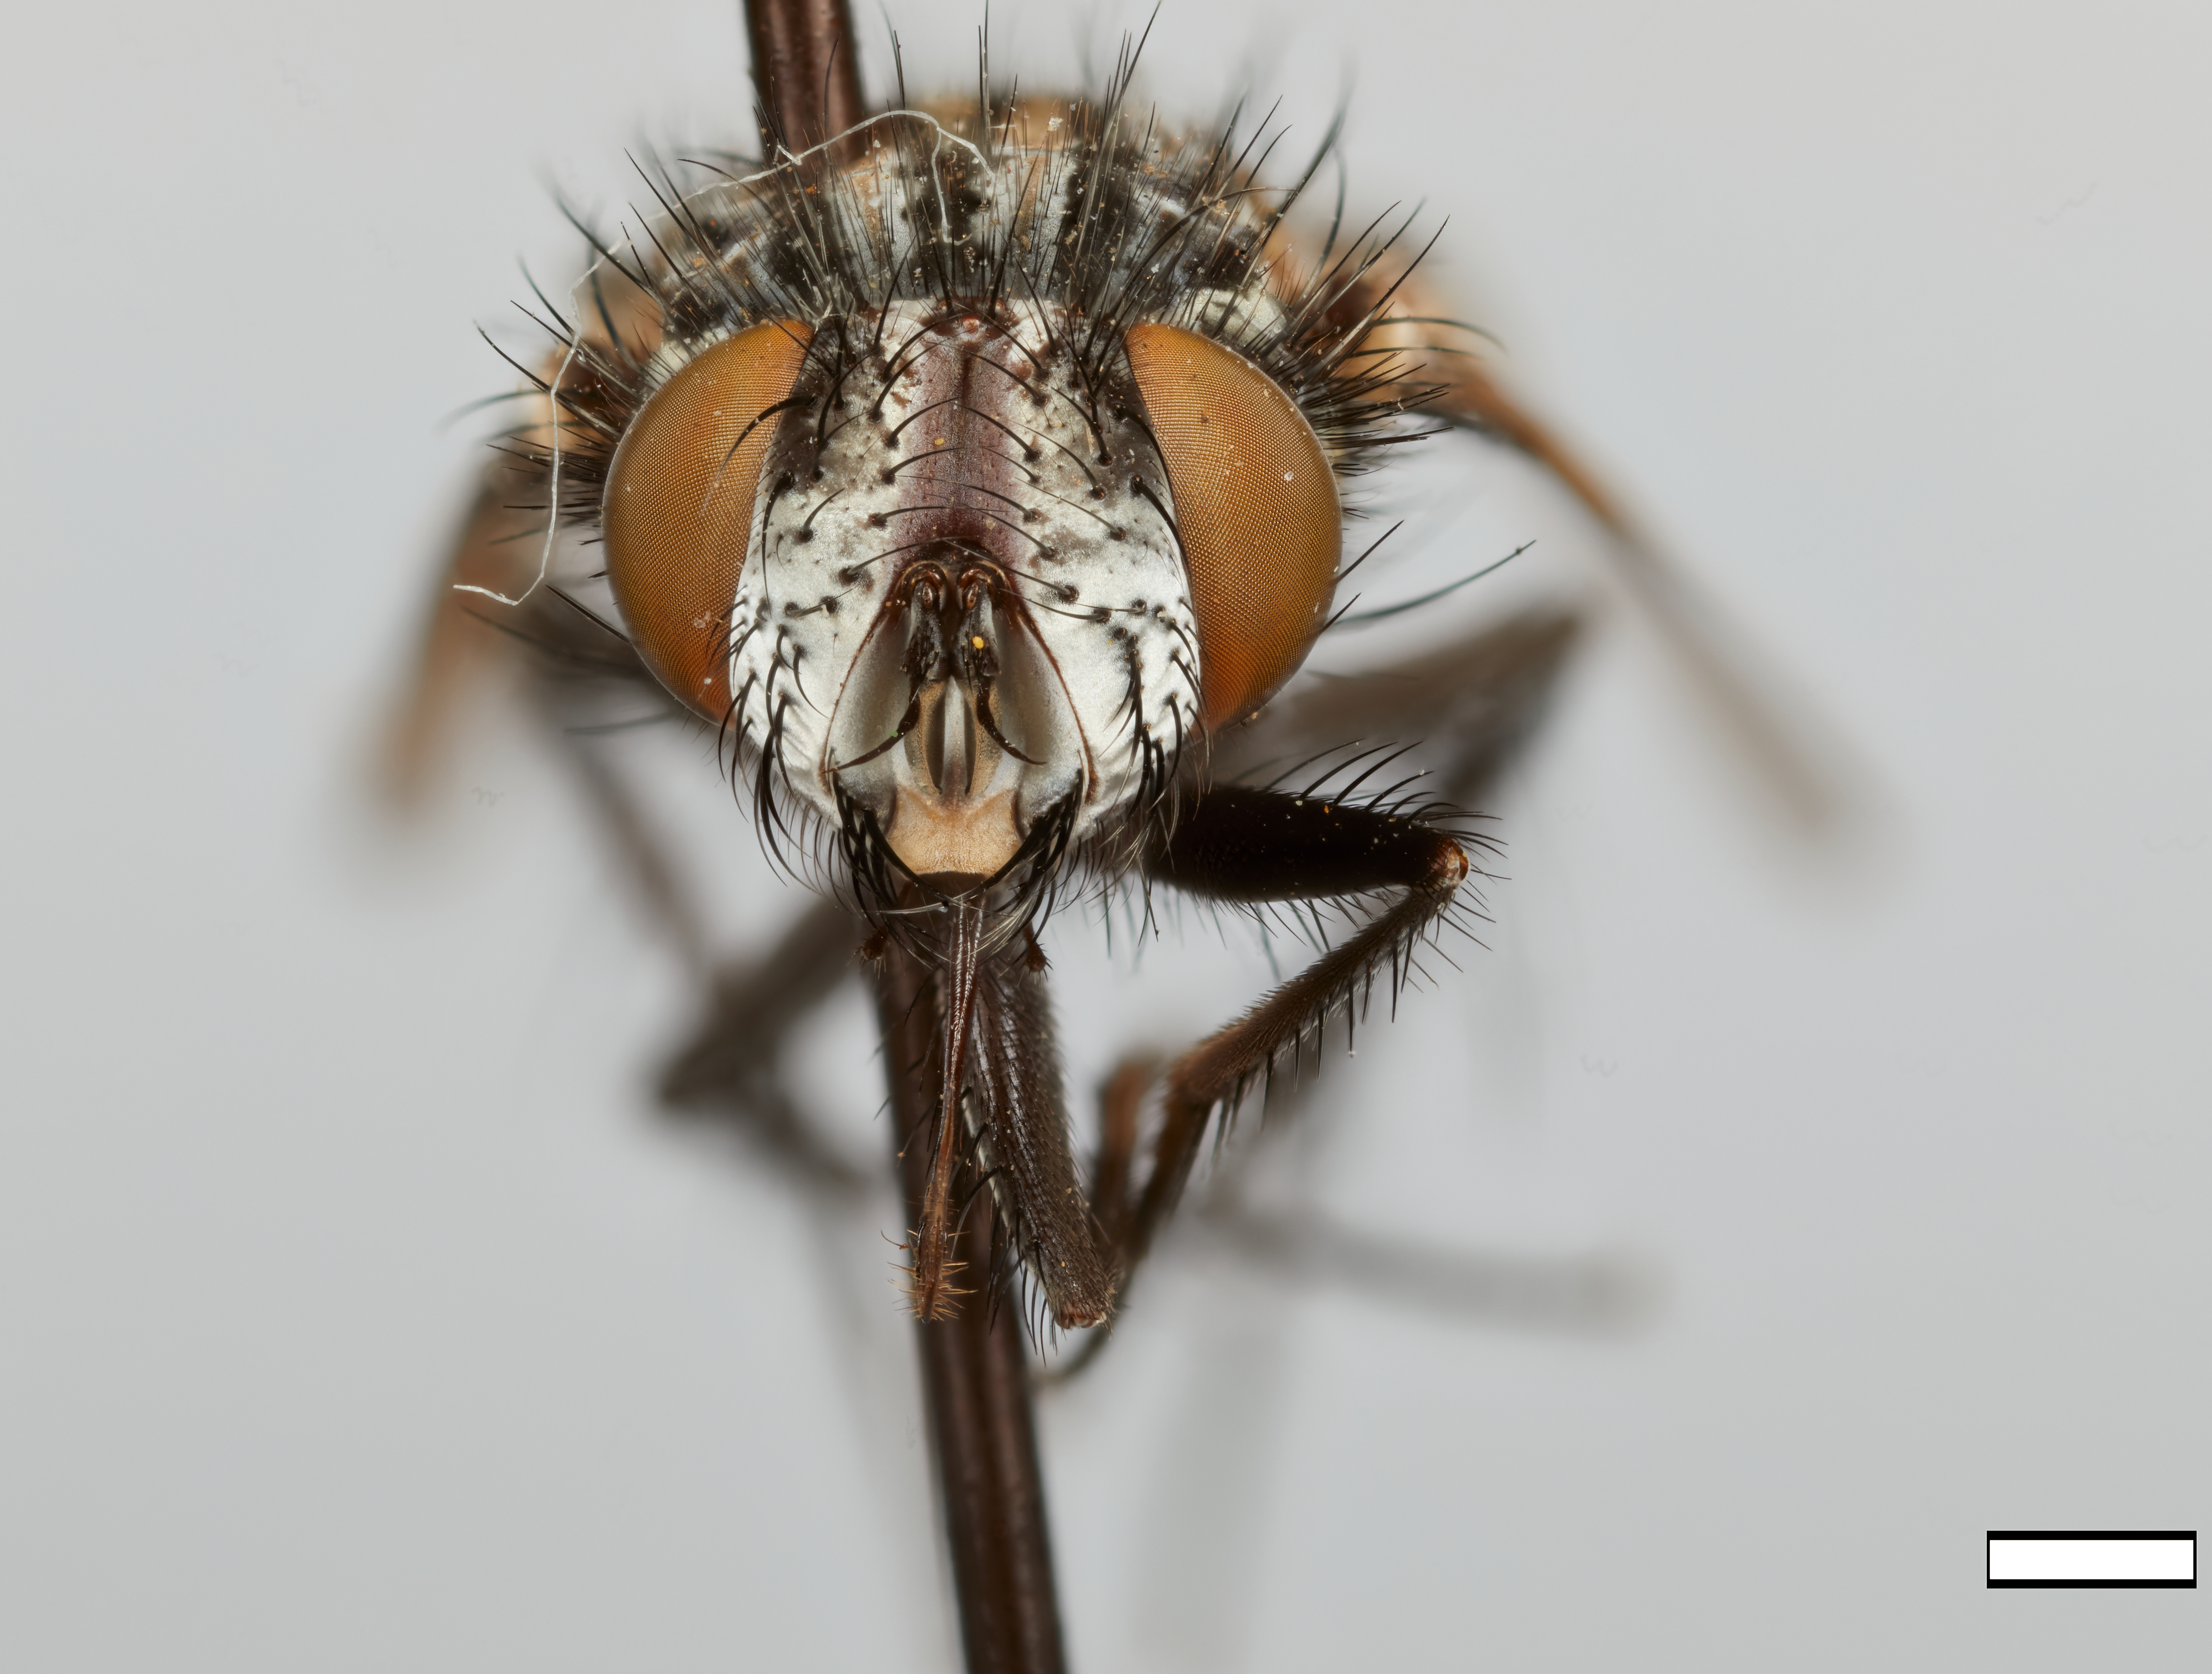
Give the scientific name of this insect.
Chaetocnephalia alpina
